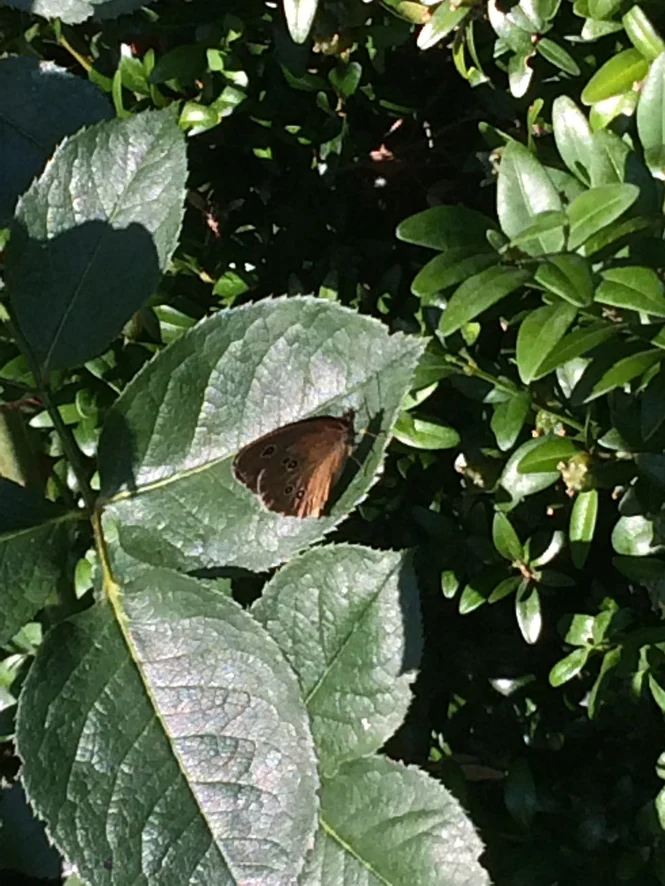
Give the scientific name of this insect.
Aphantopus hyperantus
